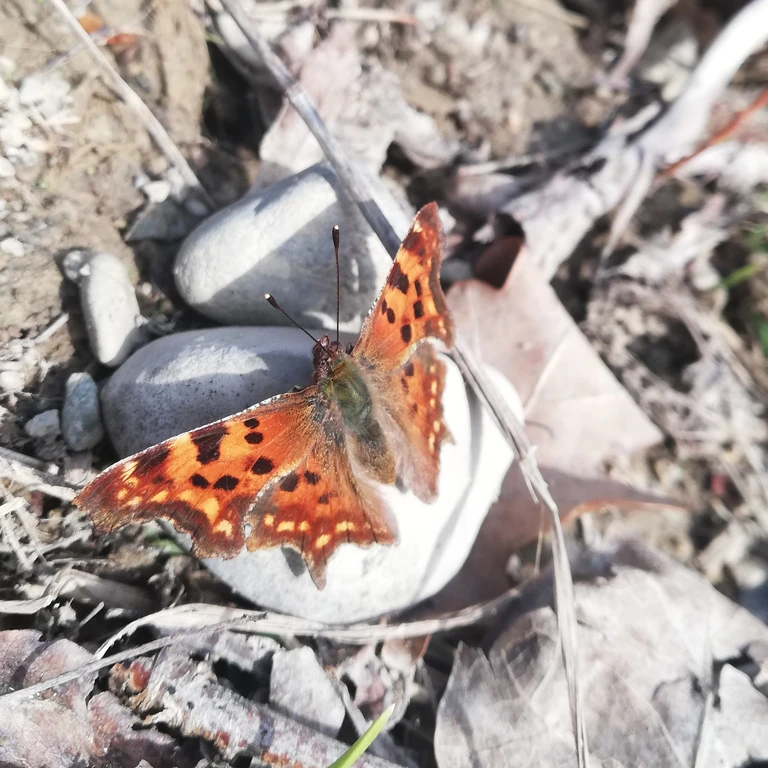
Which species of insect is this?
Polygonia c-album
